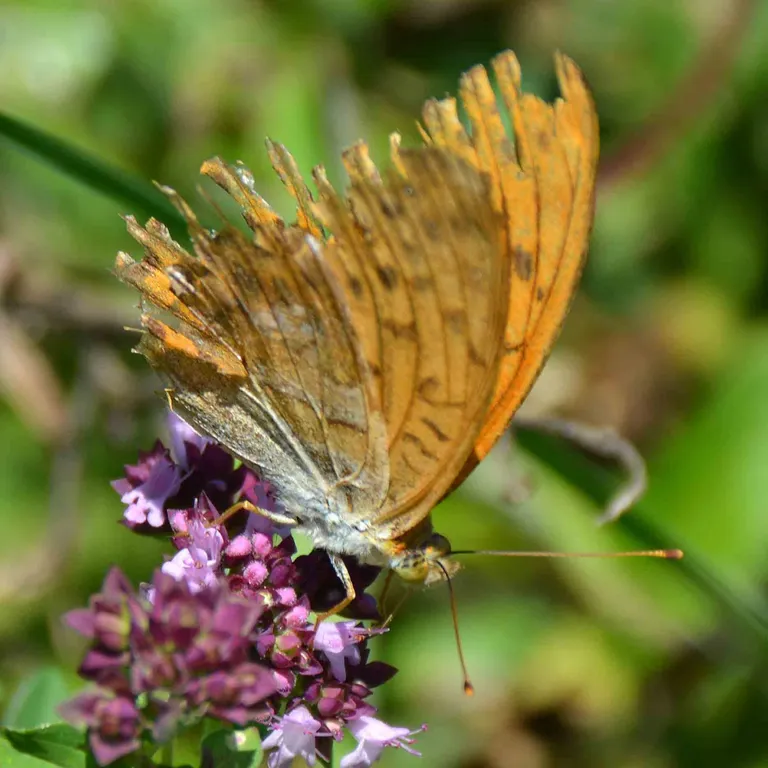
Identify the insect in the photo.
Argynnis paphia
